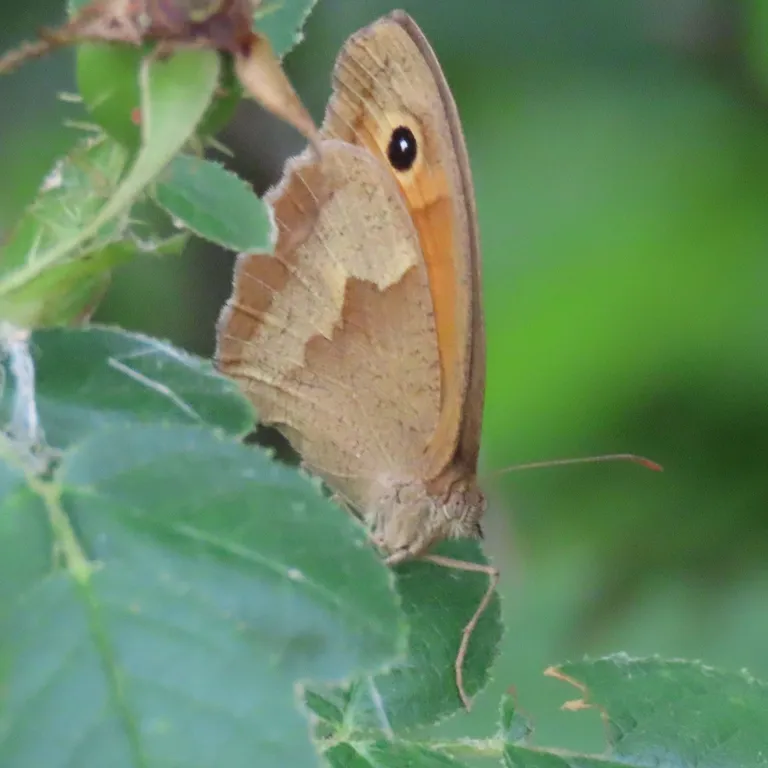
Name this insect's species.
Maniola jurtina
